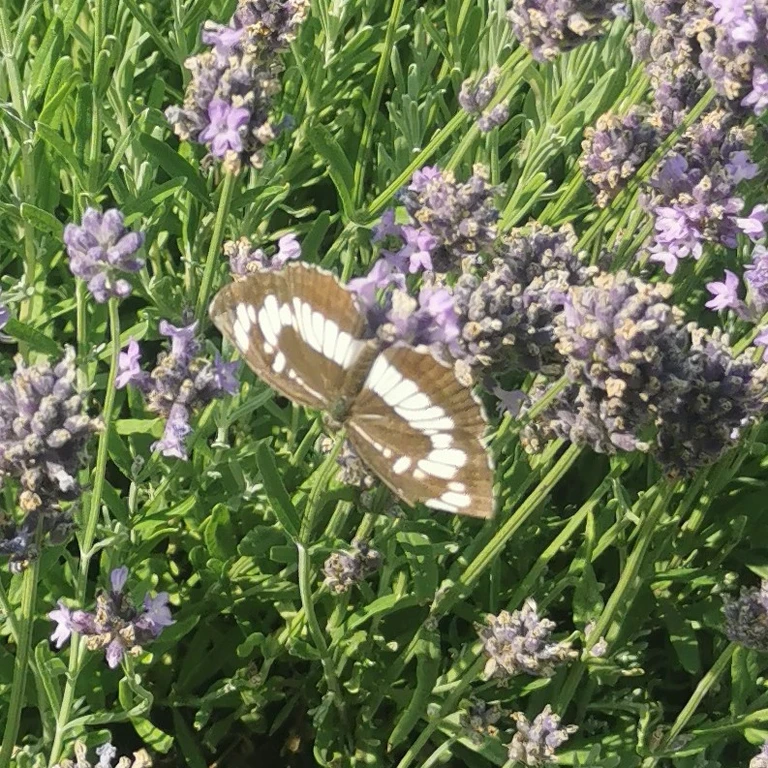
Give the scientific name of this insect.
Neptis rivularis
